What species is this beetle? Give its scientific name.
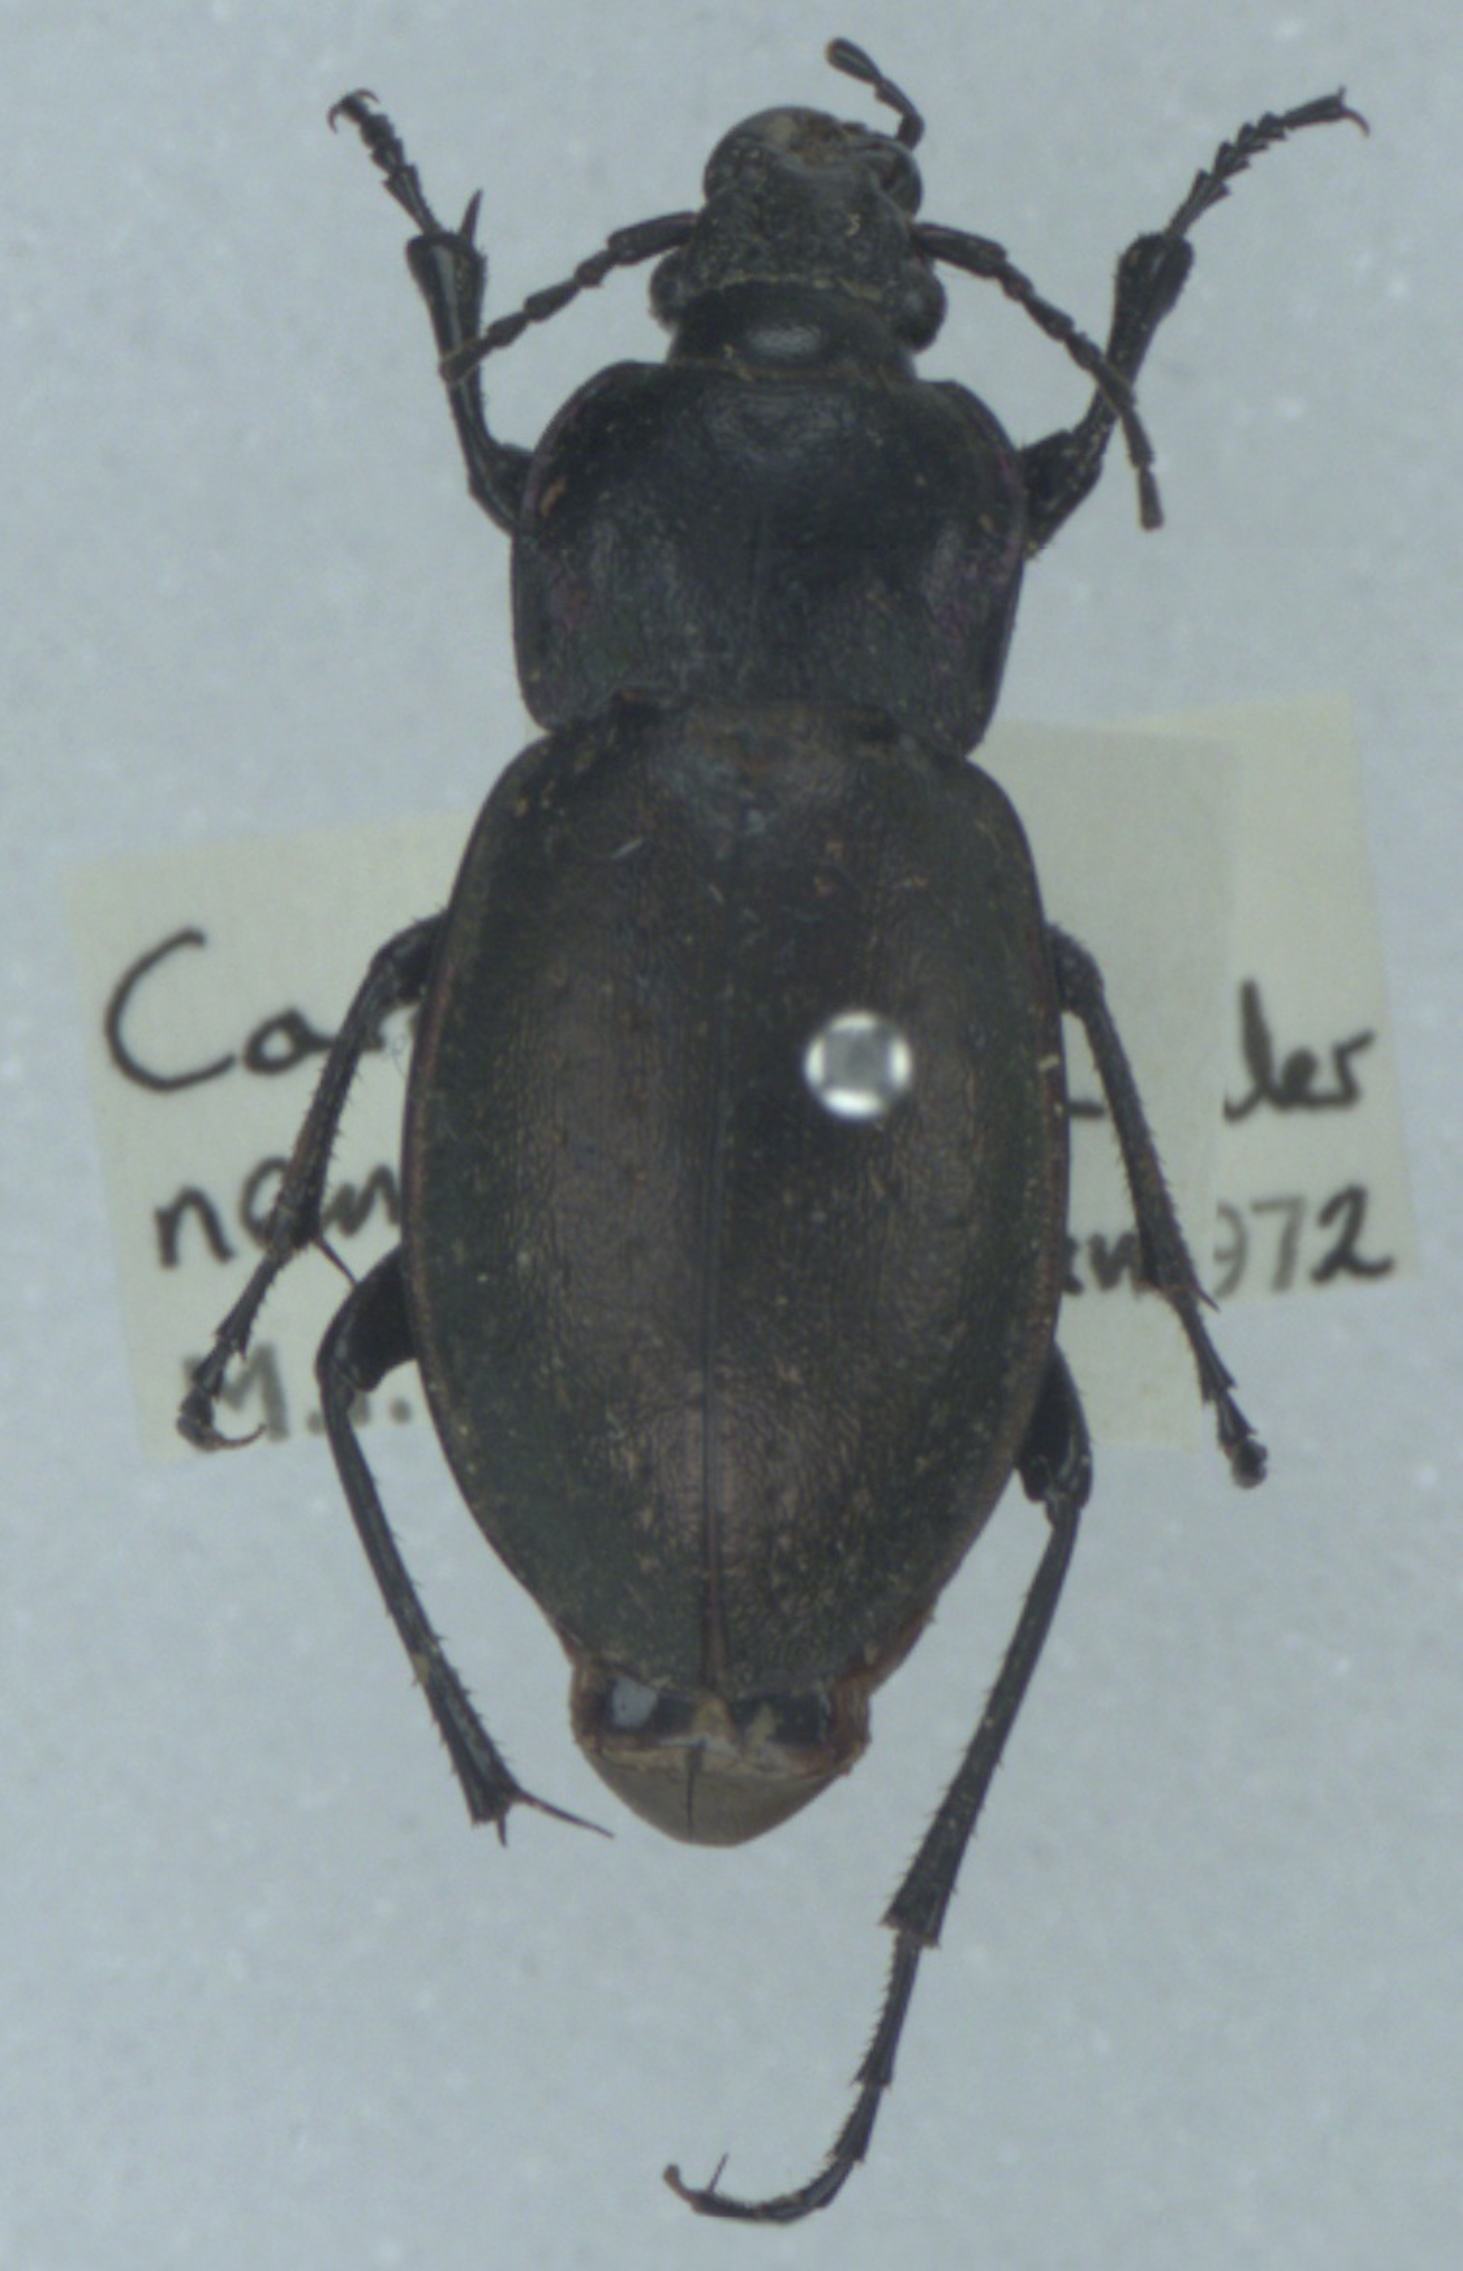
Carabus nemoralis
